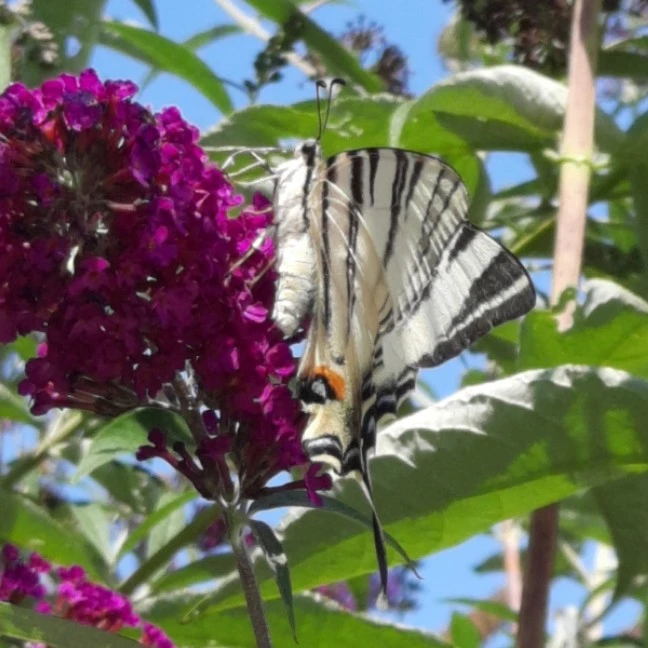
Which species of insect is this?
Iphiclides podalirius
